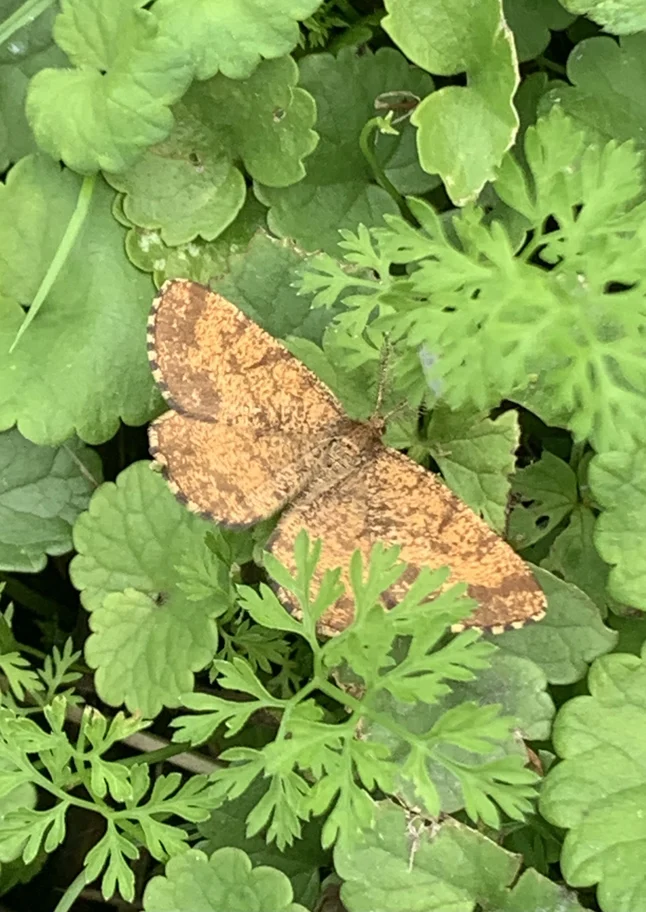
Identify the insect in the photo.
Ematurga atomaria
